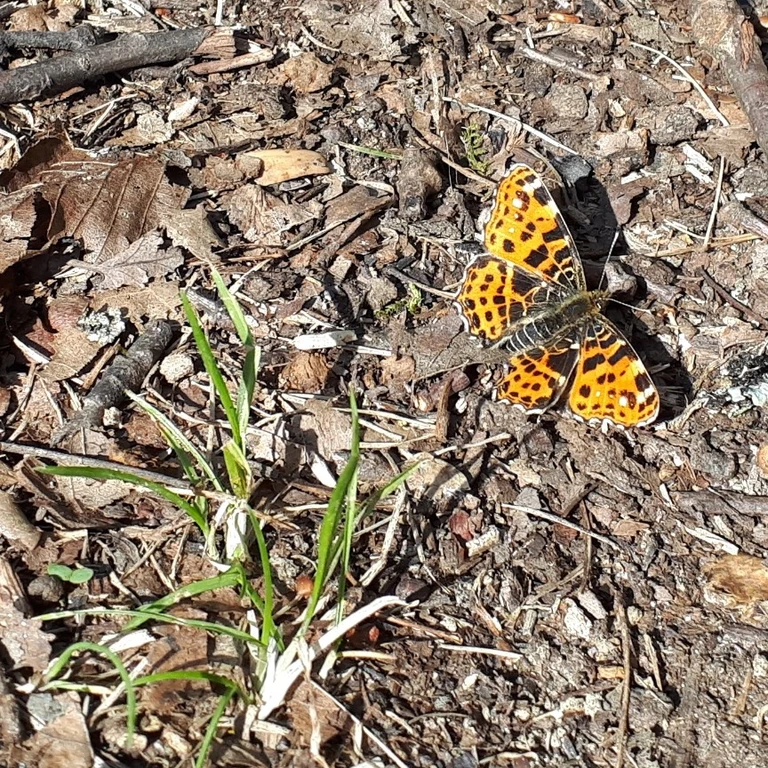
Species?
Araschnia levana
